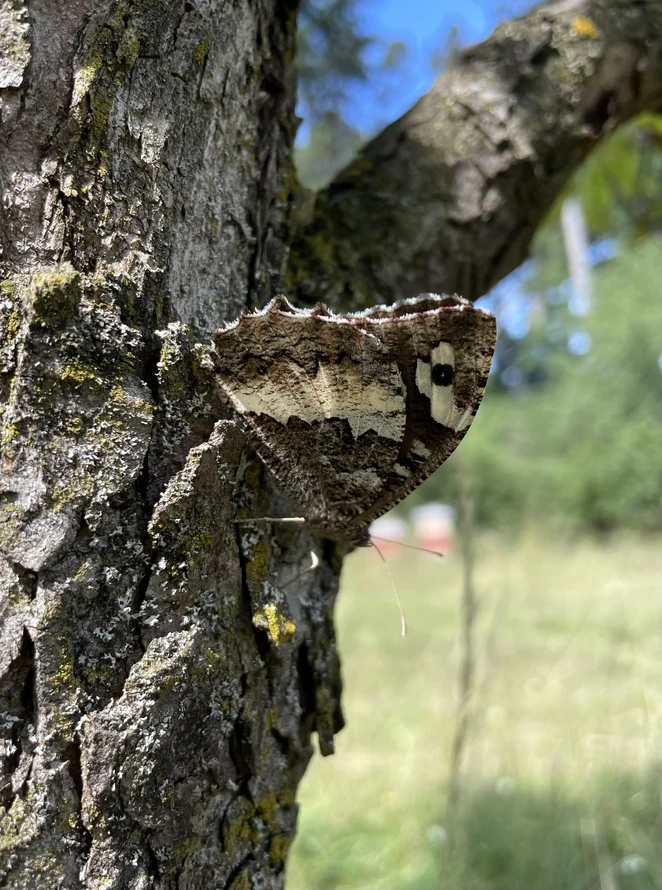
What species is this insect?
Brintesia circe
